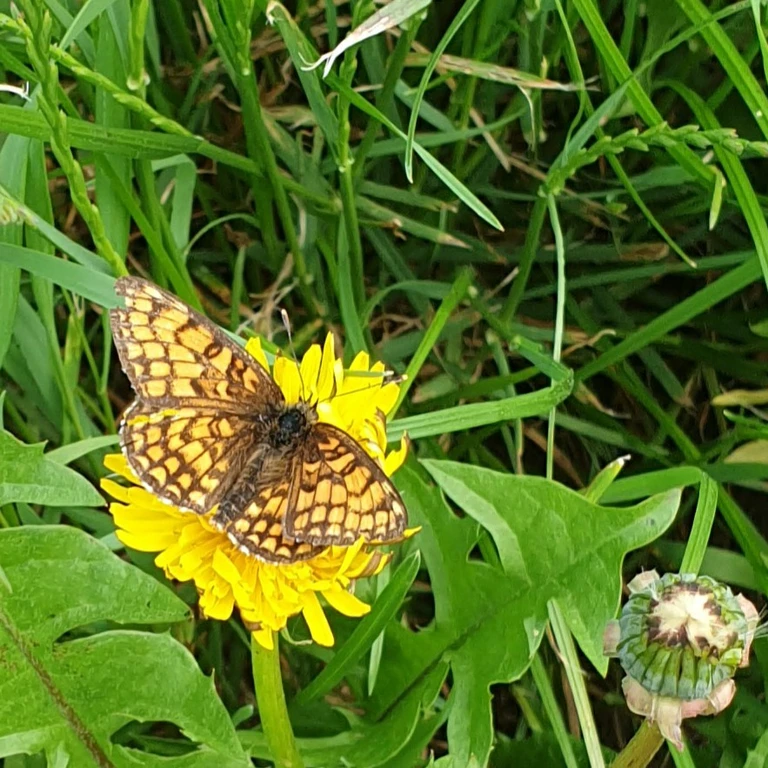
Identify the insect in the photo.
Melitaea phoebe
